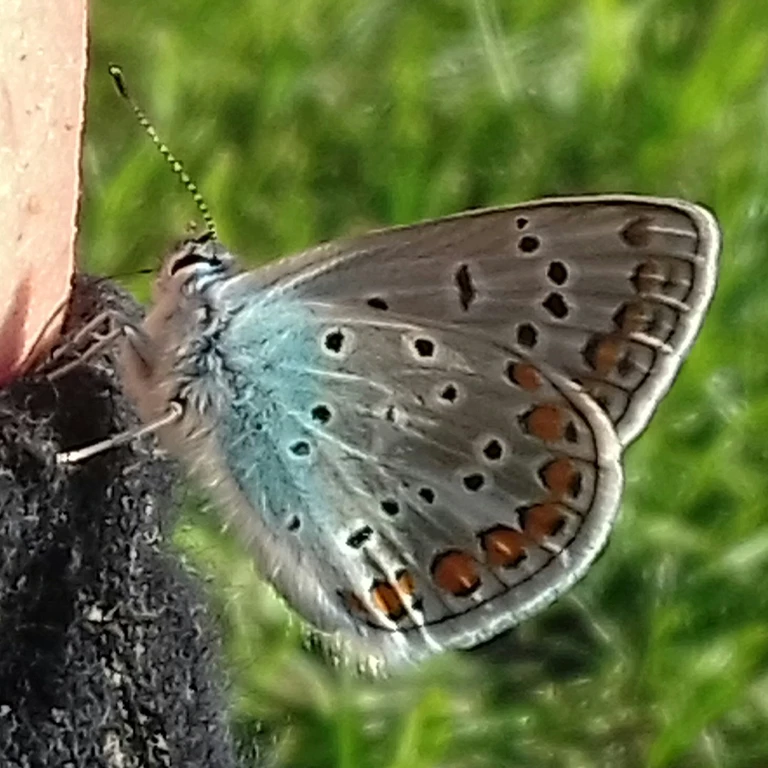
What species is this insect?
Polyommatus icarus
